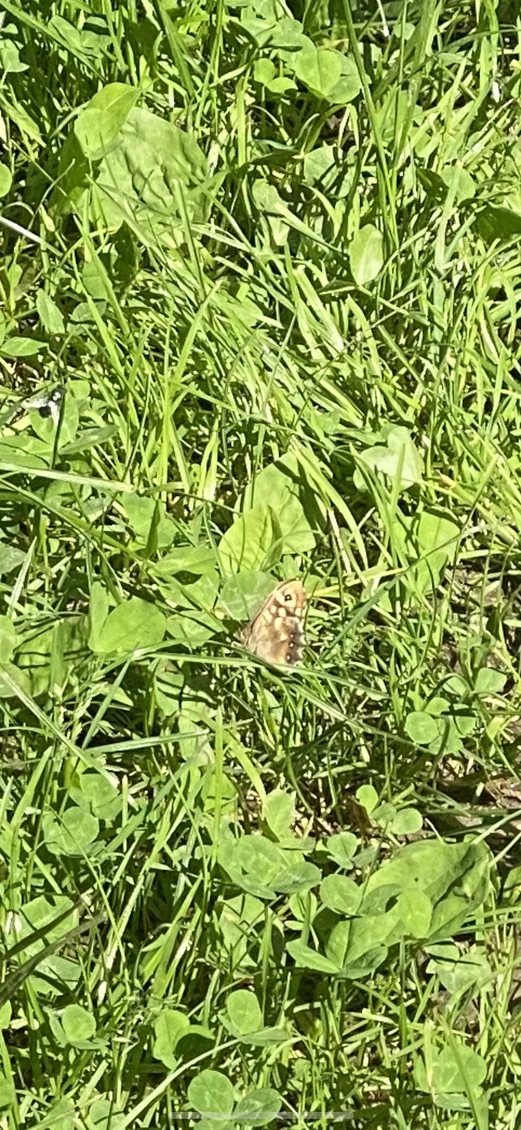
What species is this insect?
Pararge aegeria
